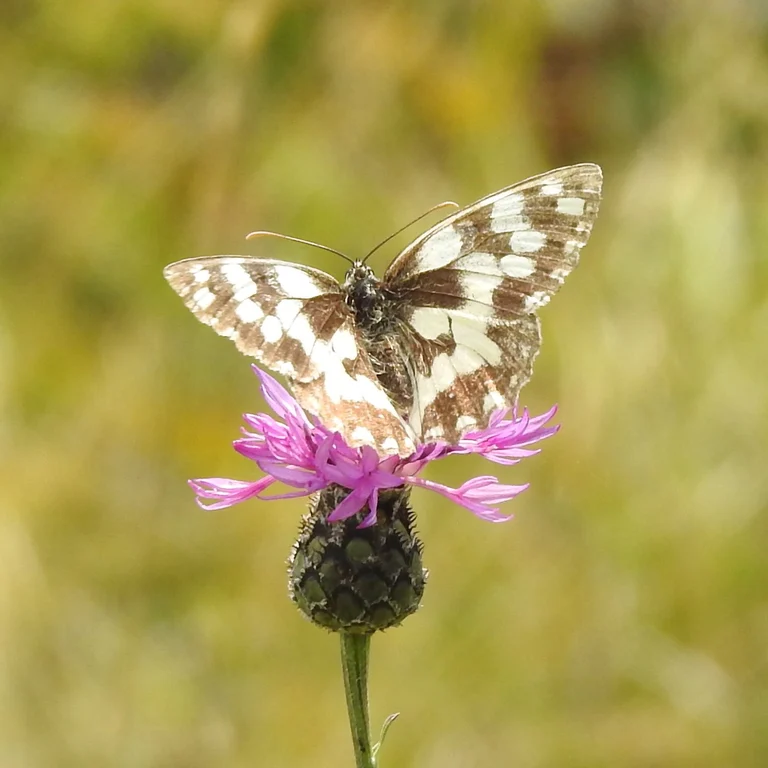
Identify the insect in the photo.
Melanargia galathea
